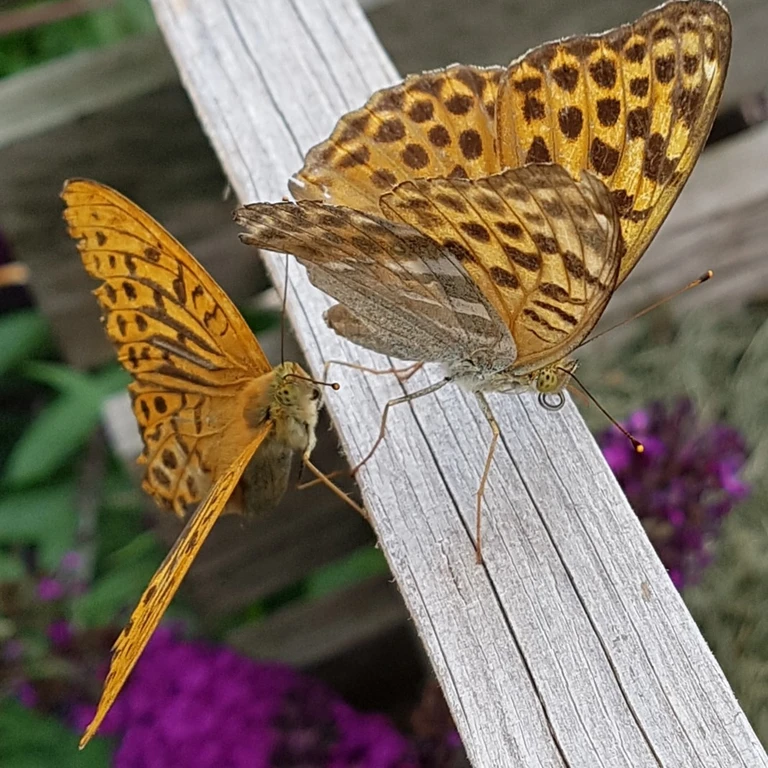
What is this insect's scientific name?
Argynnis paphia
